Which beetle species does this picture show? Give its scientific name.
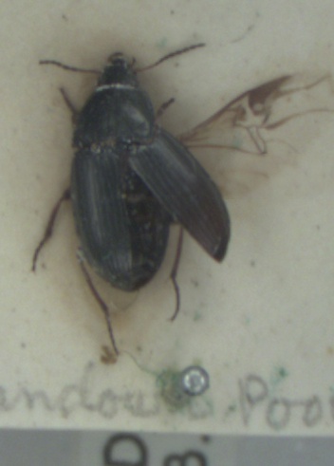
Amara familiaris
